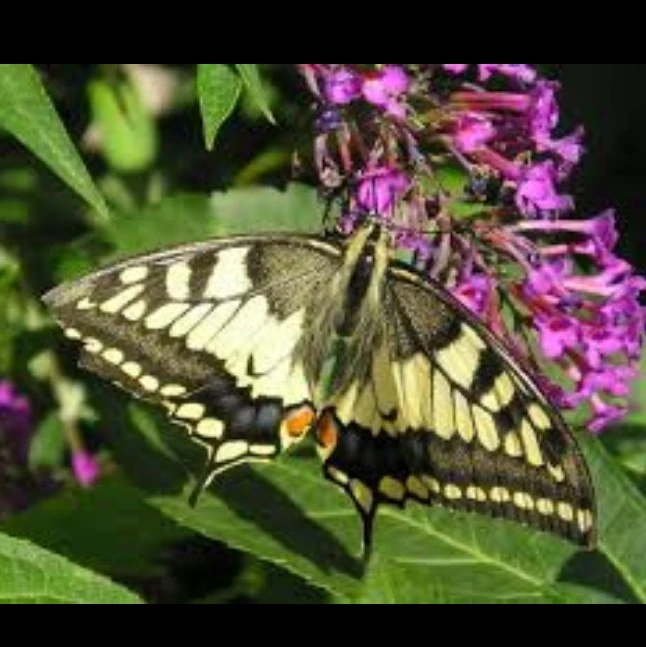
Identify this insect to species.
Papilio machaon
